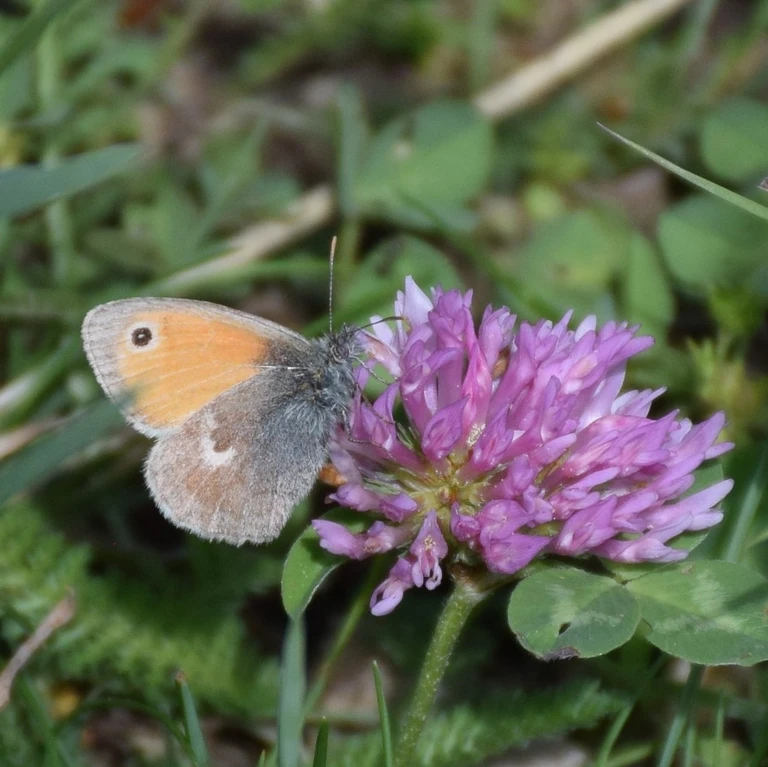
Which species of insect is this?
Coenonympha pamphilus
